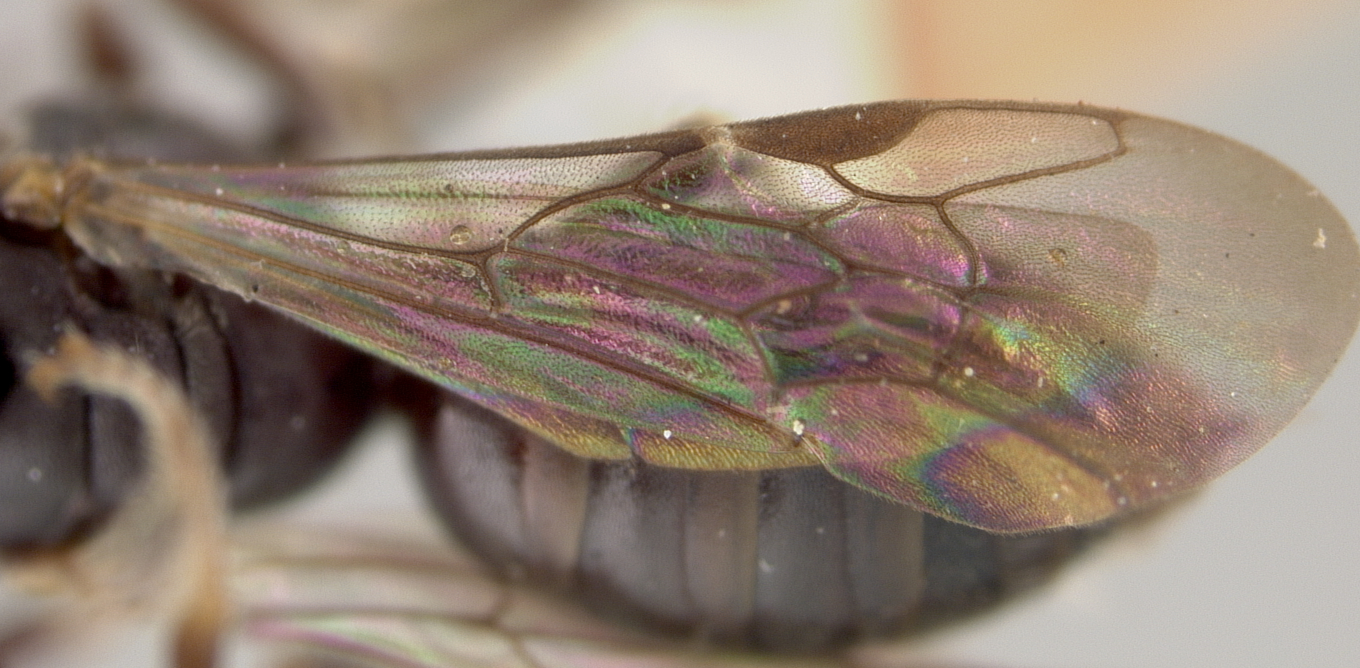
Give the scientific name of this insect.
Pseudopanurgus gerardiae
